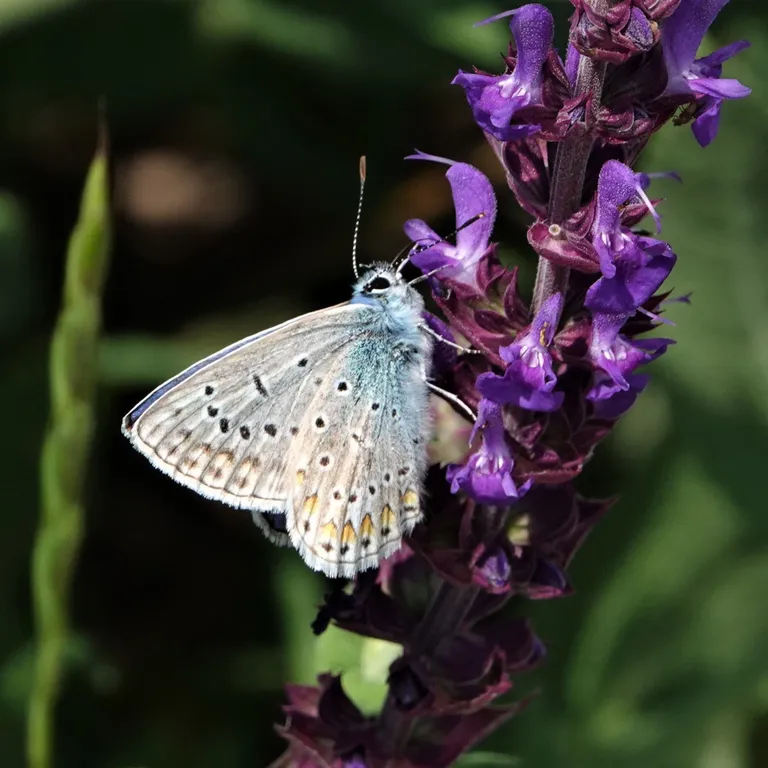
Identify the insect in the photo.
Polyommatus icarus
